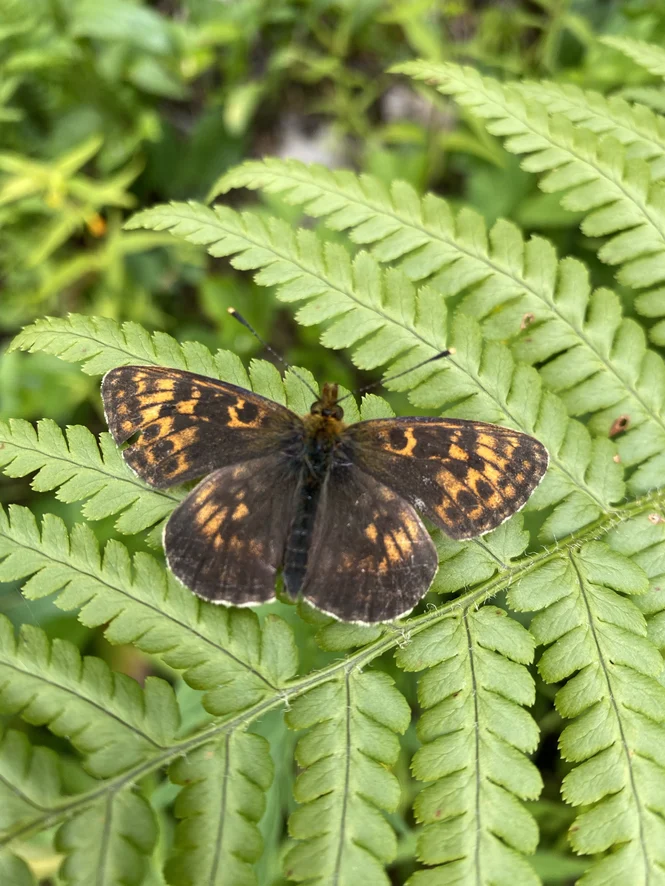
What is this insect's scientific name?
Boloria thore
